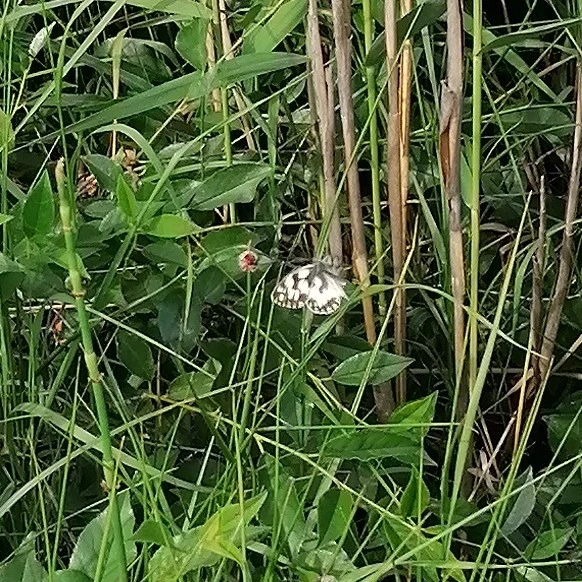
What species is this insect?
Melanargia galathea
